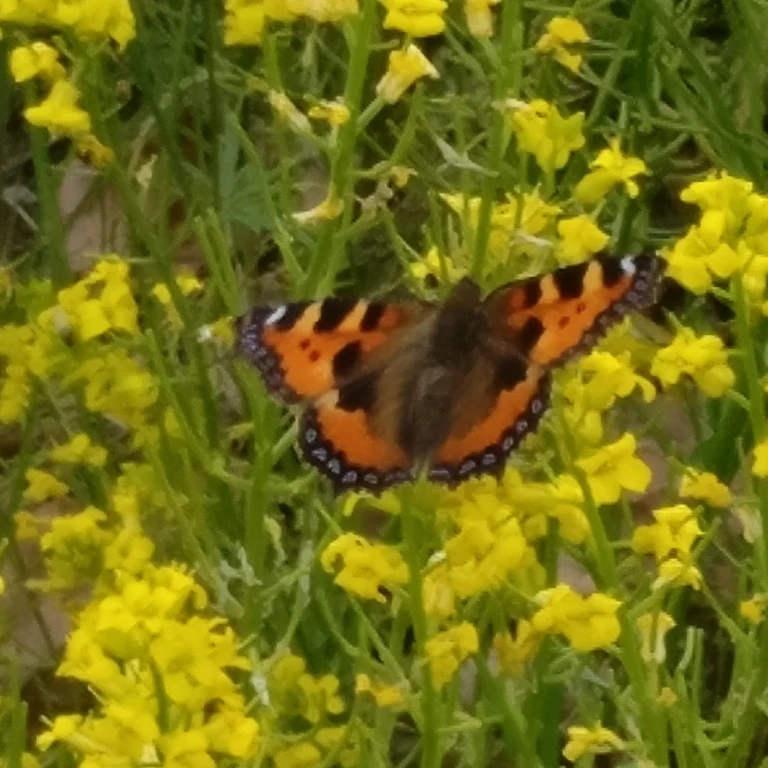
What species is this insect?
Aglais urticae
